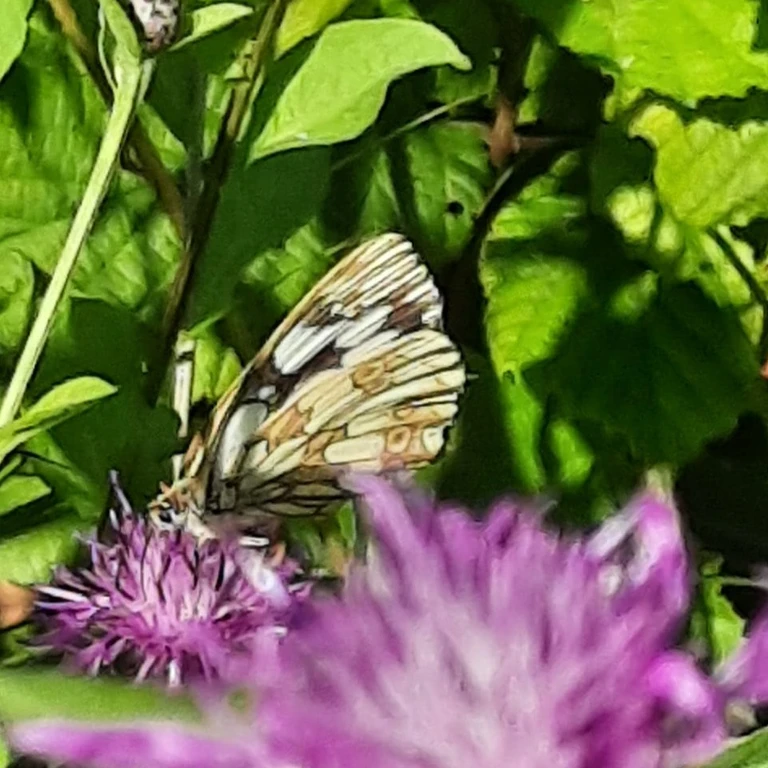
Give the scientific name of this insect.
Melanargia galathea
